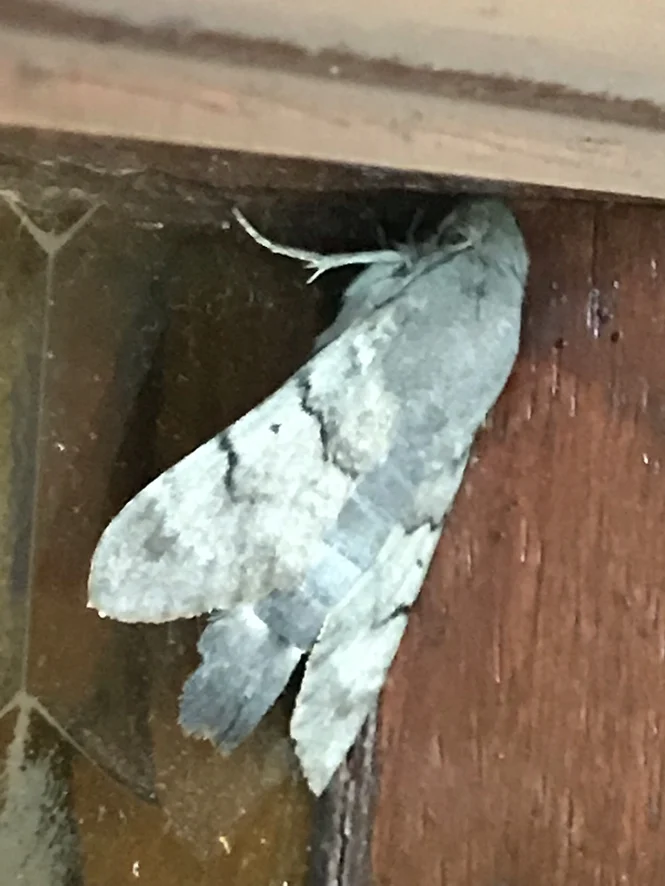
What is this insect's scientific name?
Macroglossum stellatarum
